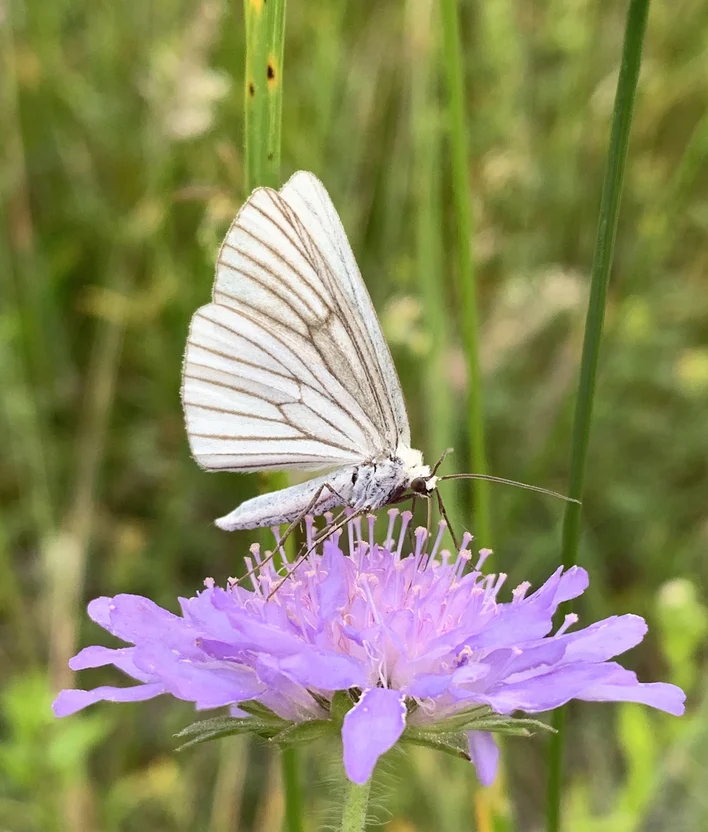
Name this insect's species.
Siona lineata
